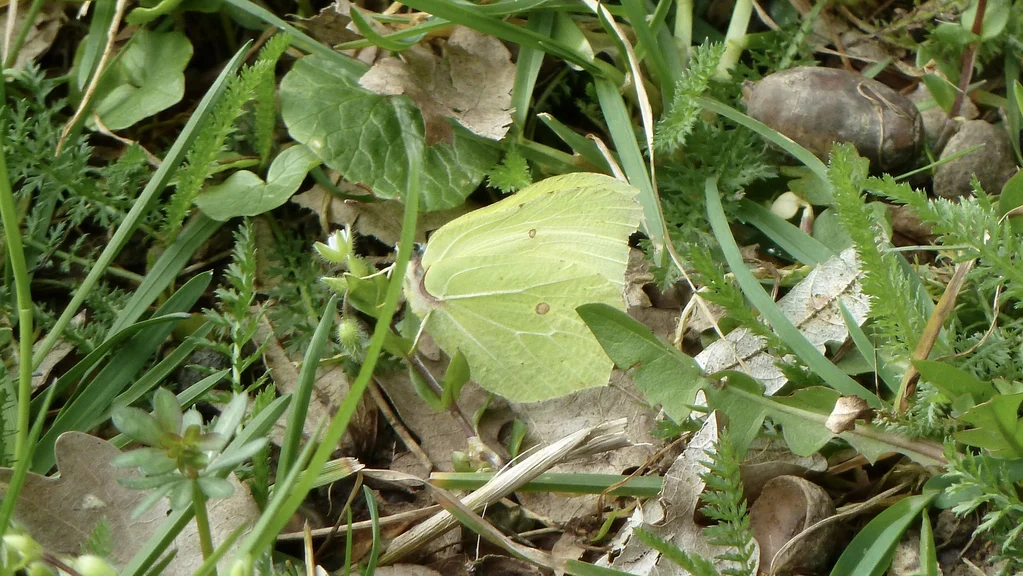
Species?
Gonepteryx rhamni
